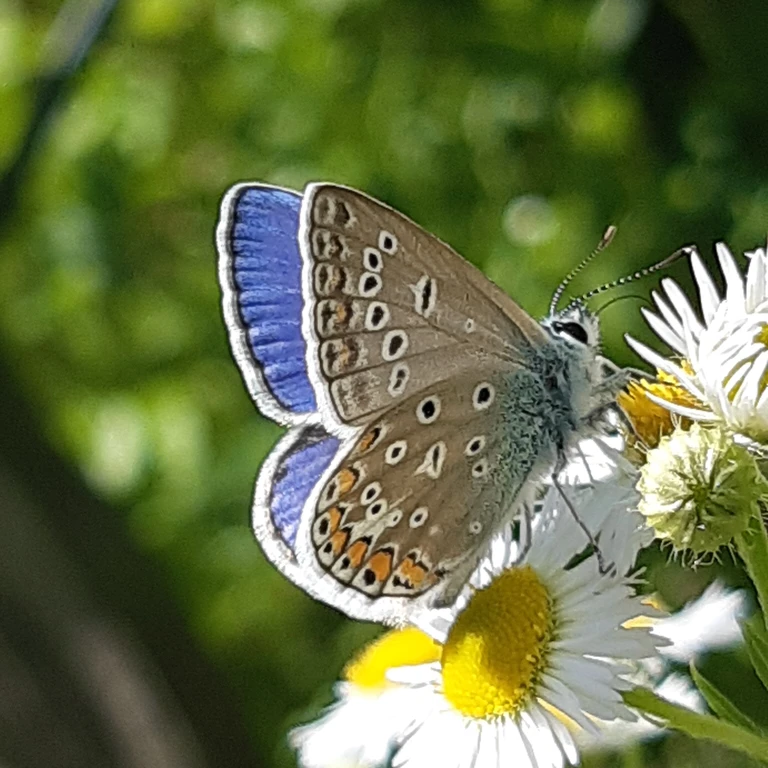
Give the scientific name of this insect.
Polyommatus icarus
